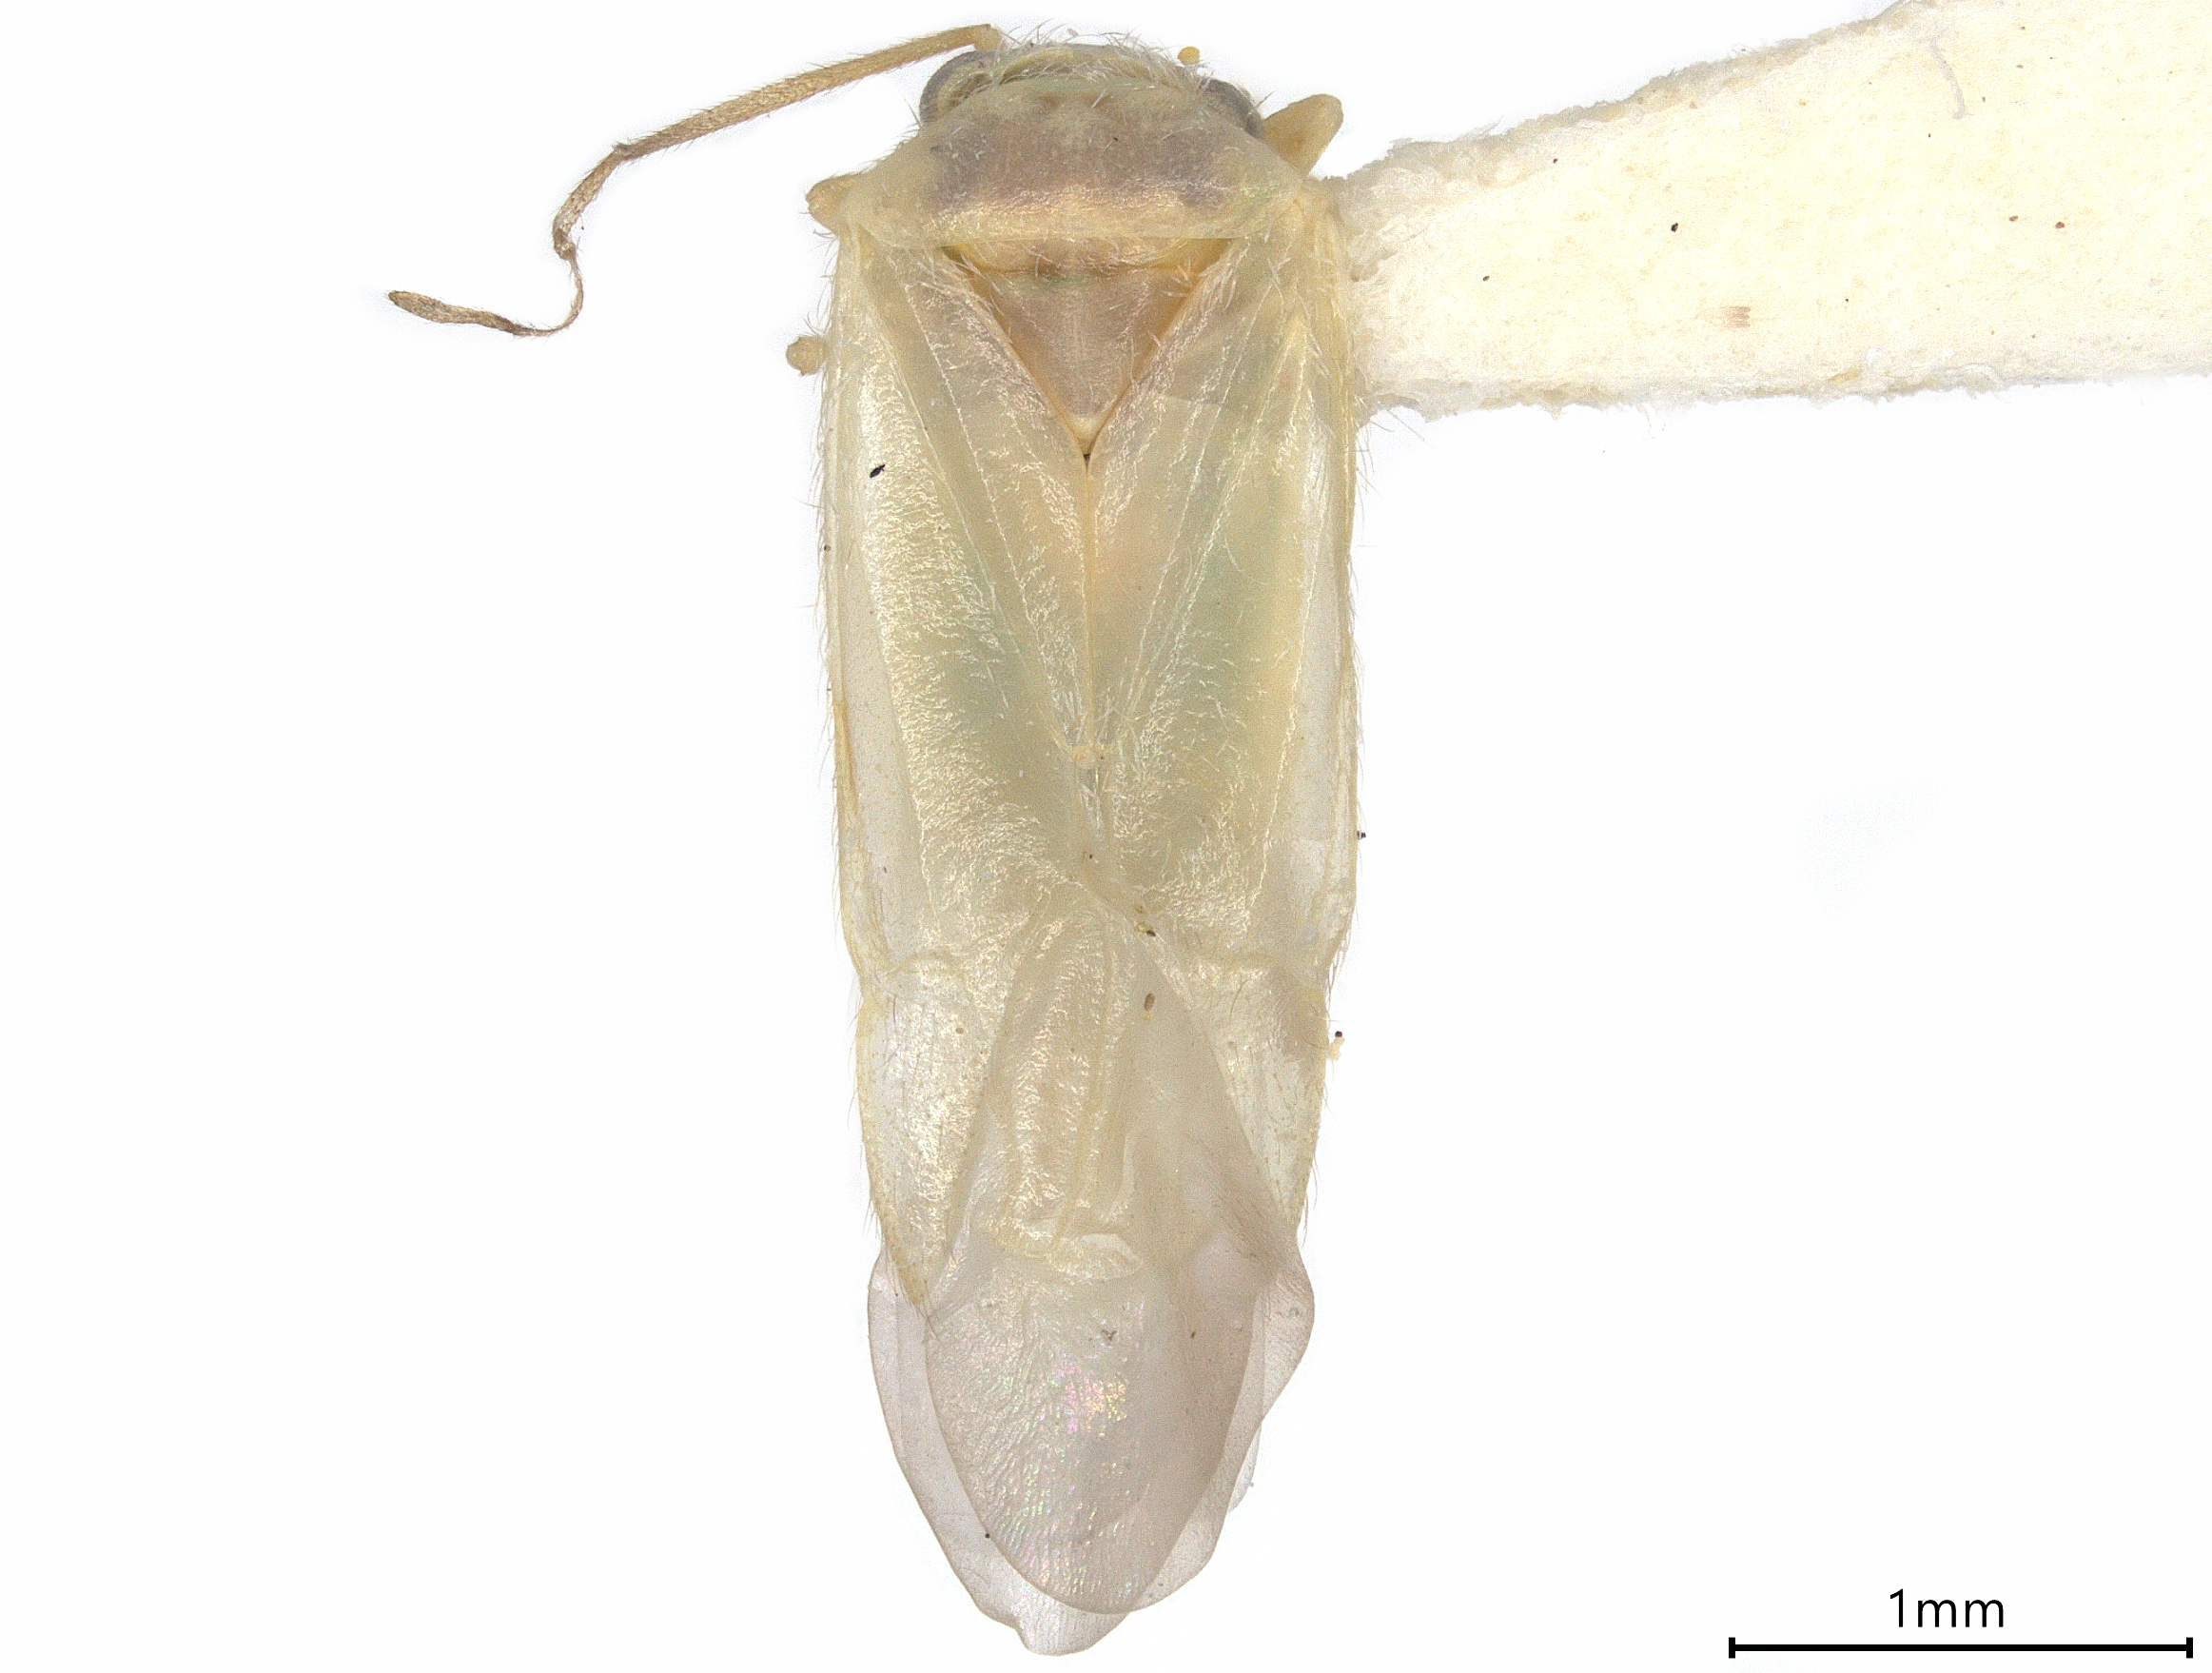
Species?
Nevadocoris becki
